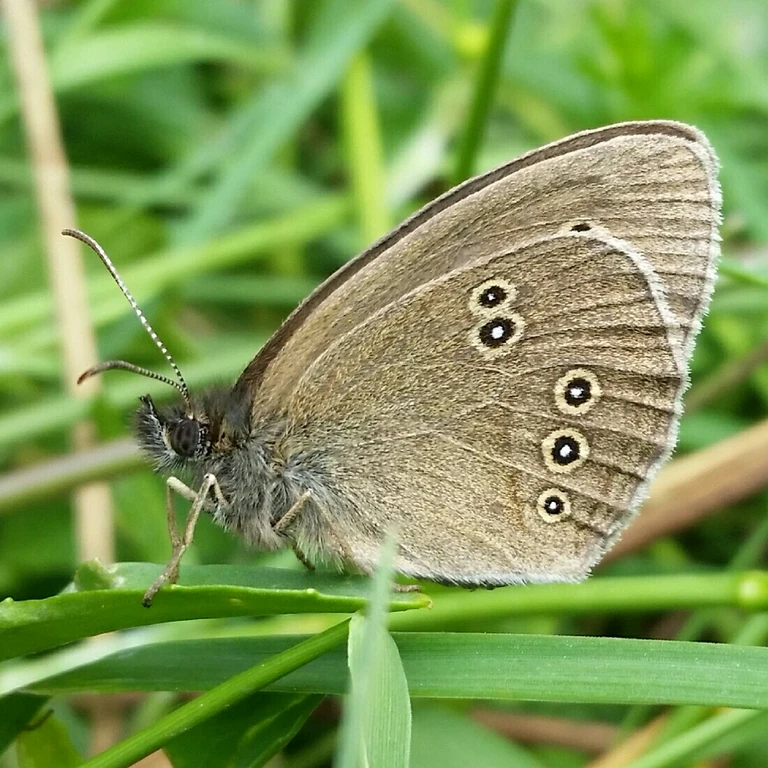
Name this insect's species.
Aphantopus hyperantus
